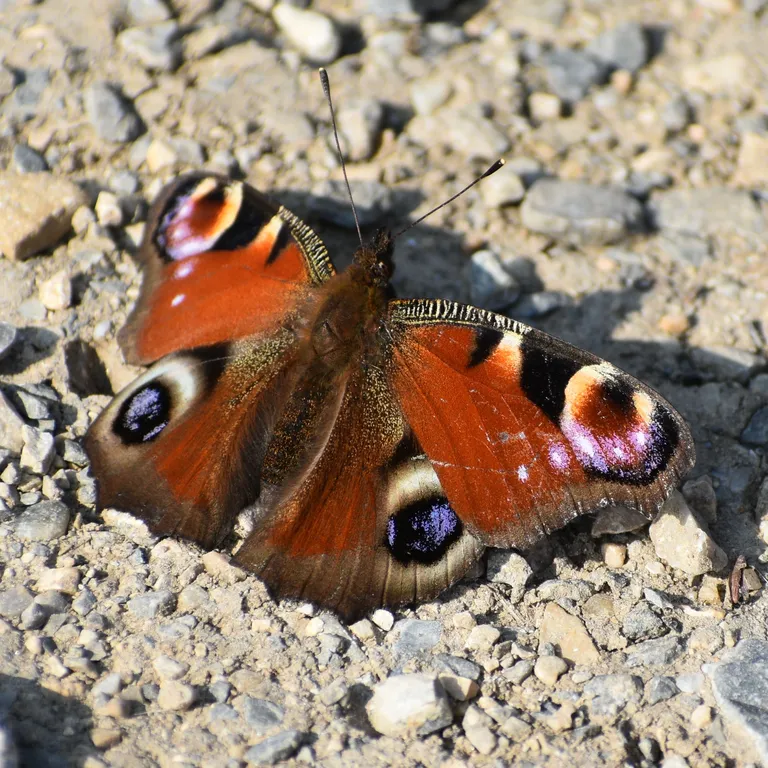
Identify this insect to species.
Aglais io
